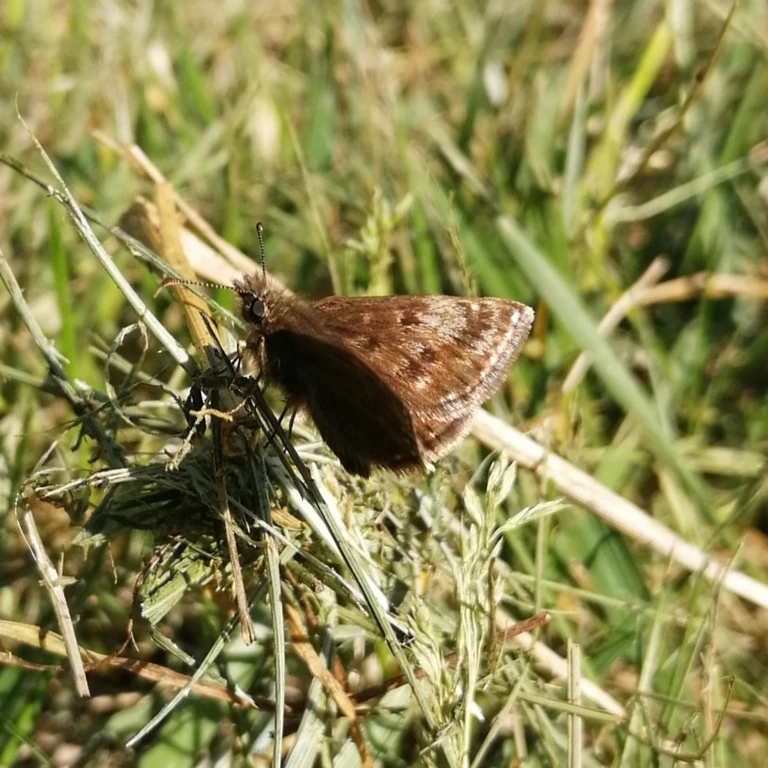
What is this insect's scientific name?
Erynnis tages
